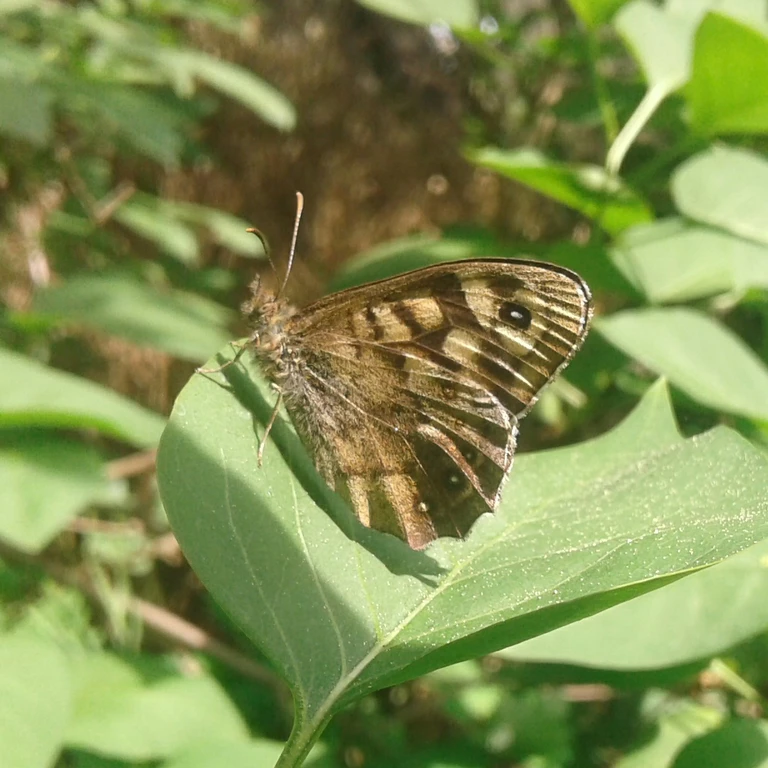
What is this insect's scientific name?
Pararge aegeria
